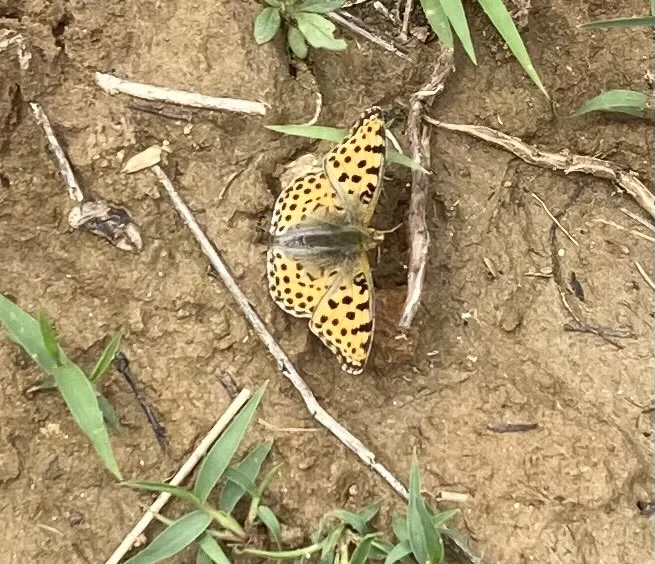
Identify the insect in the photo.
Issoria lathonia
